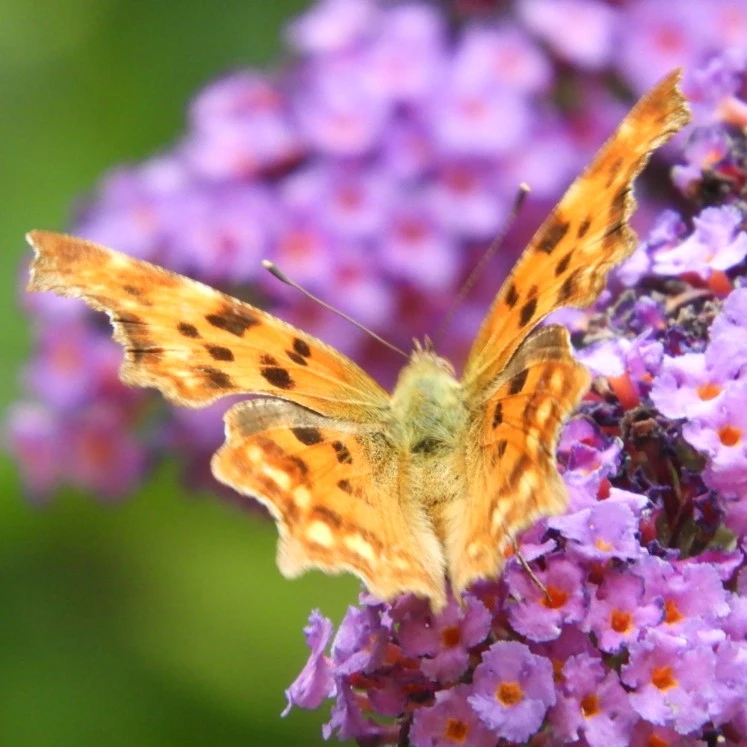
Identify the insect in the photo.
Polygonia c-album
